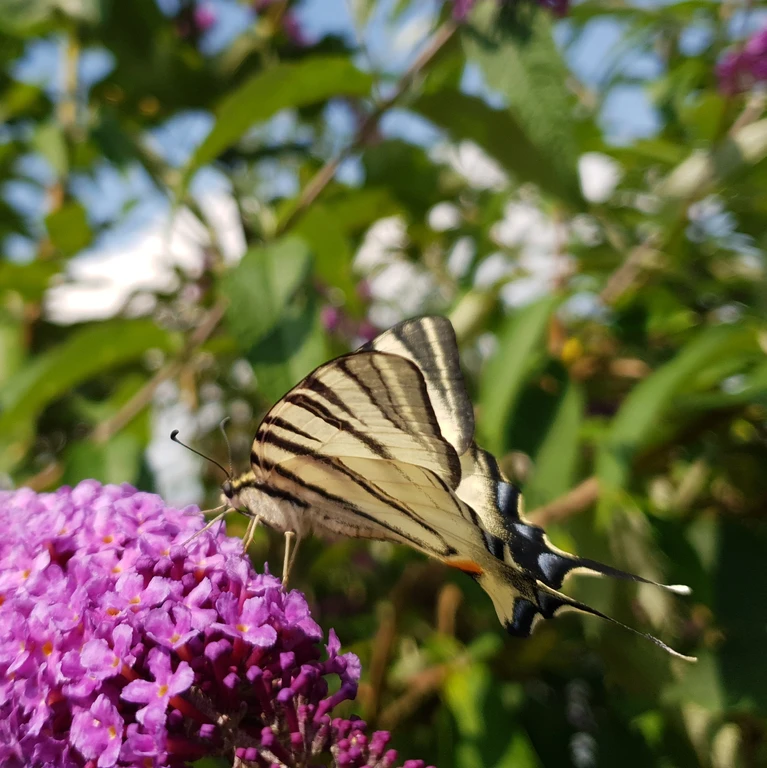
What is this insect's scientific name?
Iphiclides podalirius
